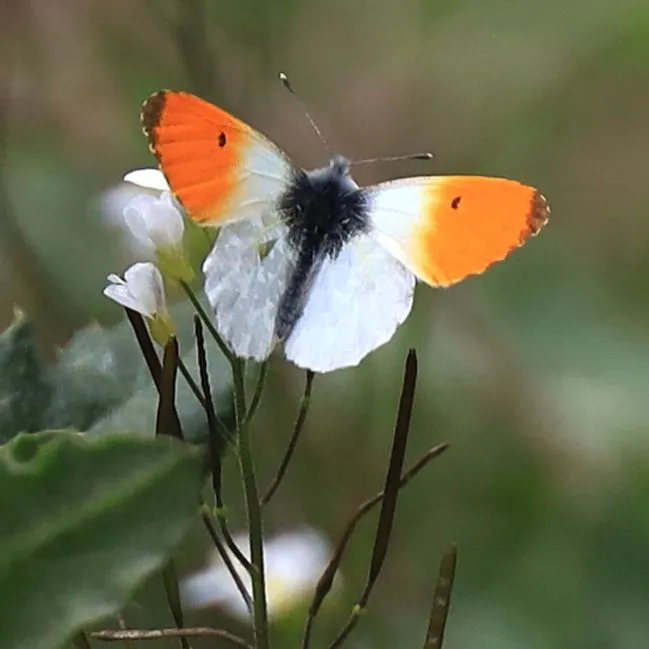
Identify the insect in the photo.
Anthocharis cardamines
